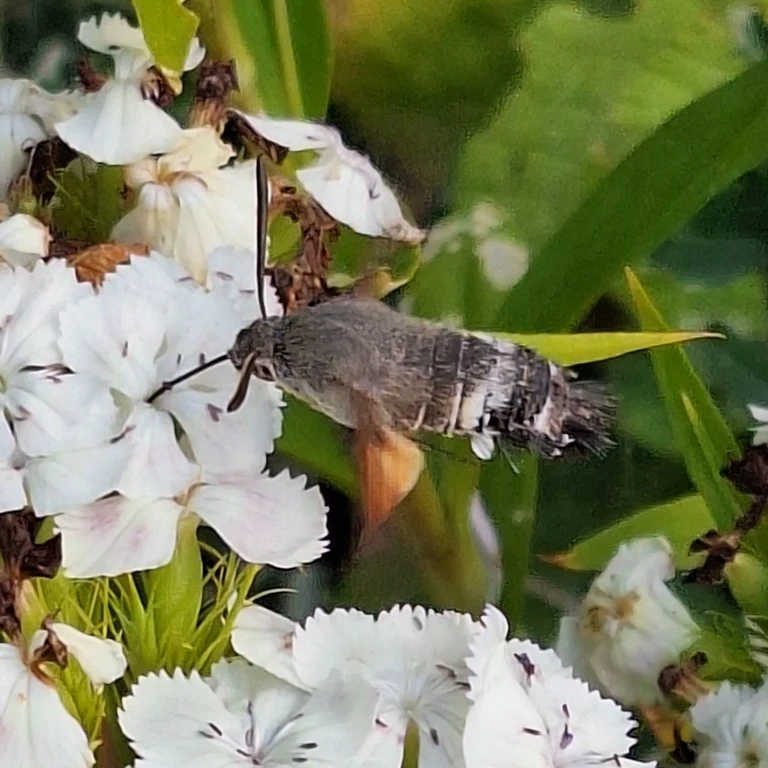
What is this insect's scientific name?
Macroglossum stellatarum
